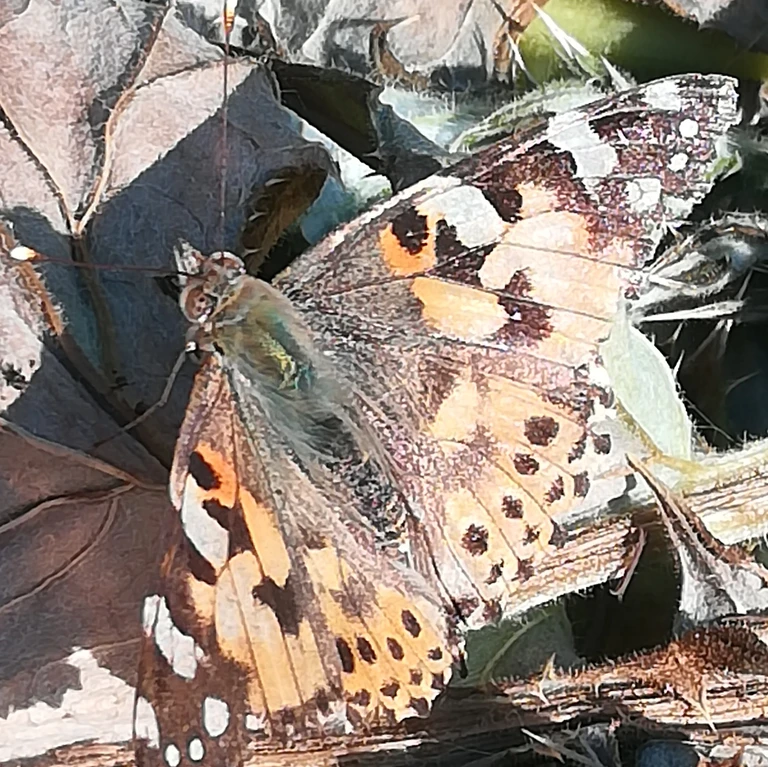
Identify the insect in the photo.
Vanessa cardui
